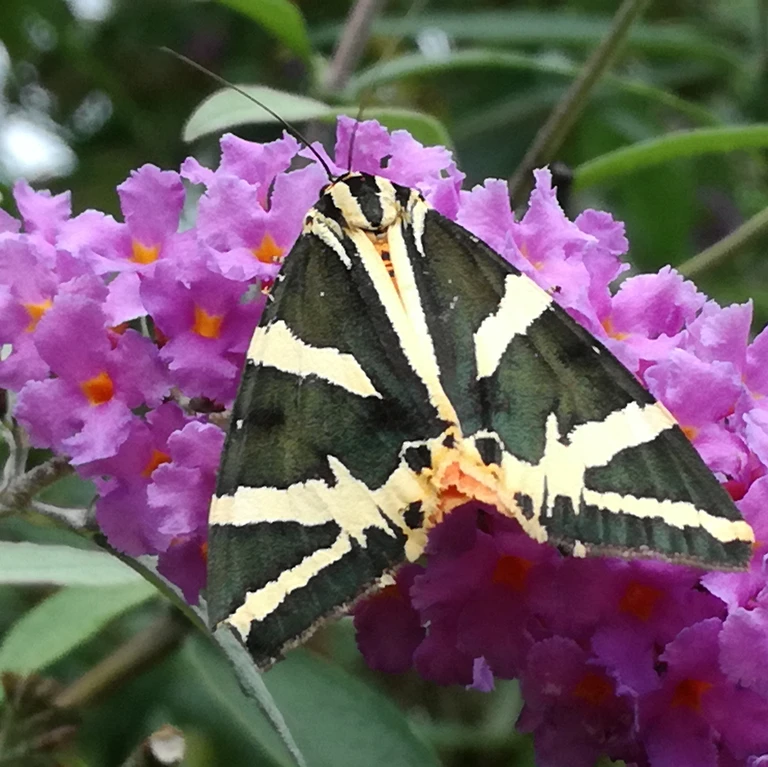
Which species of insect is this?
Euplagia quadripunctaria
